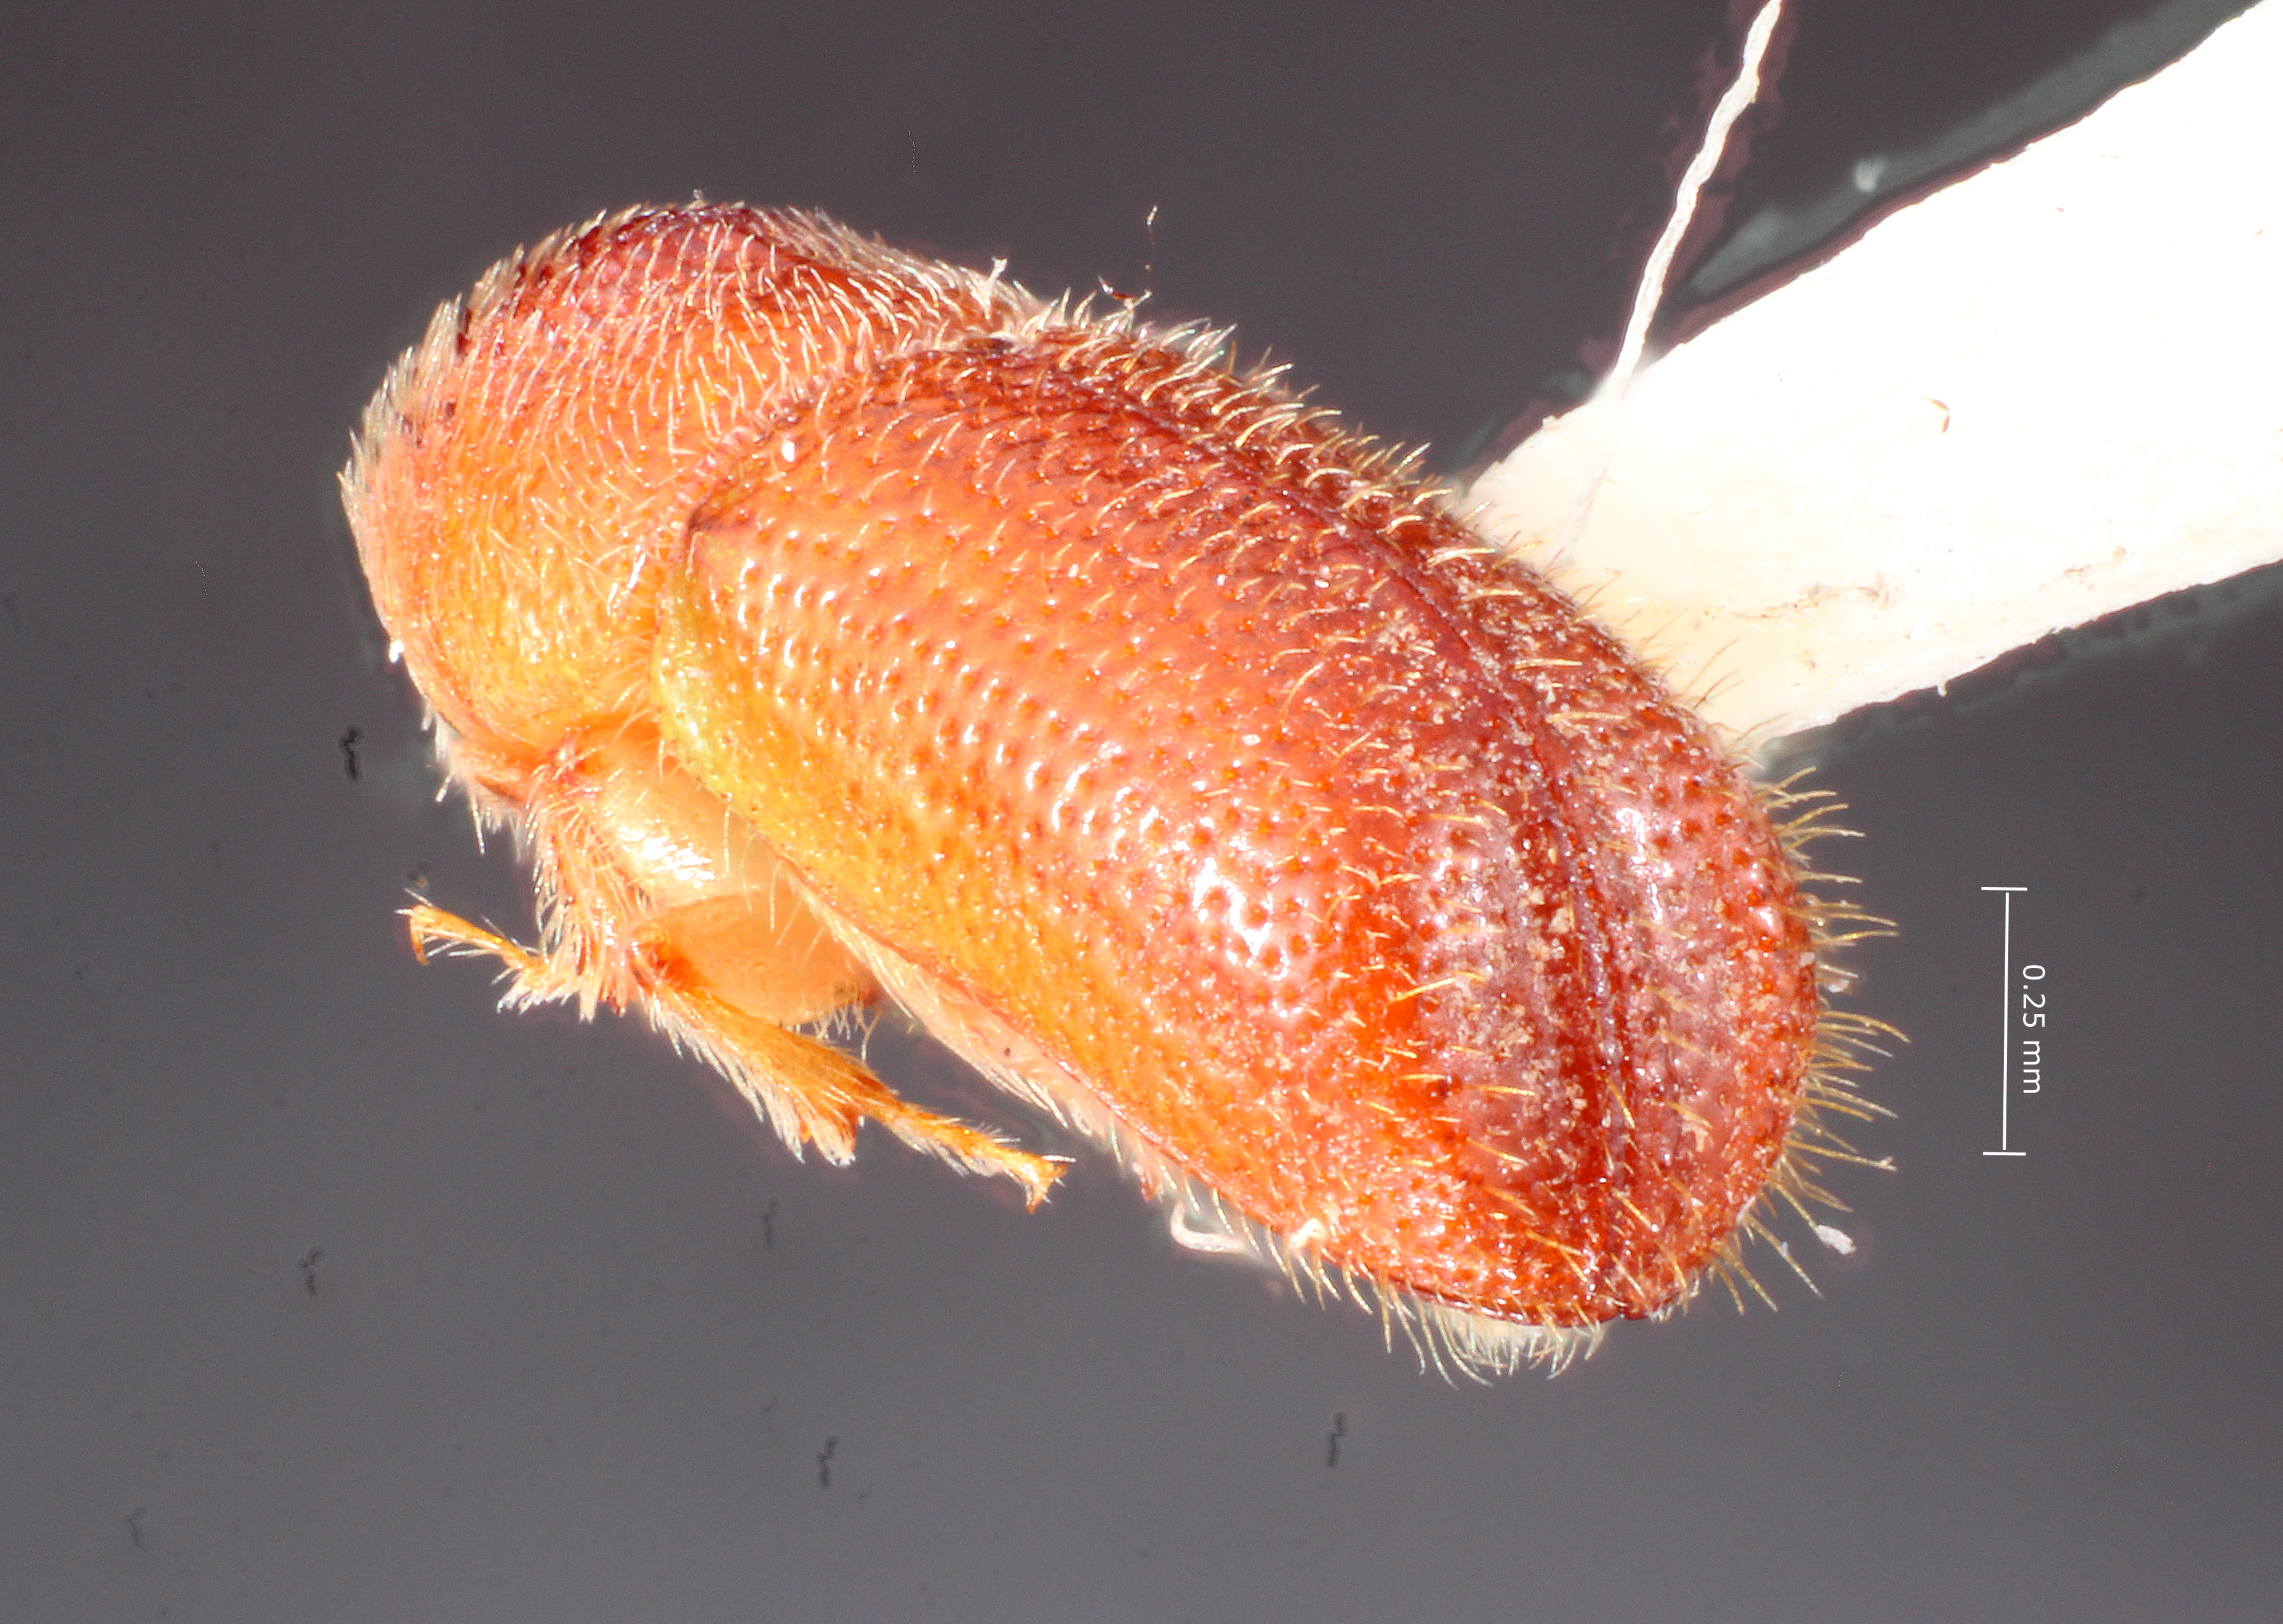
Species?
Pityophthorus cribratus
